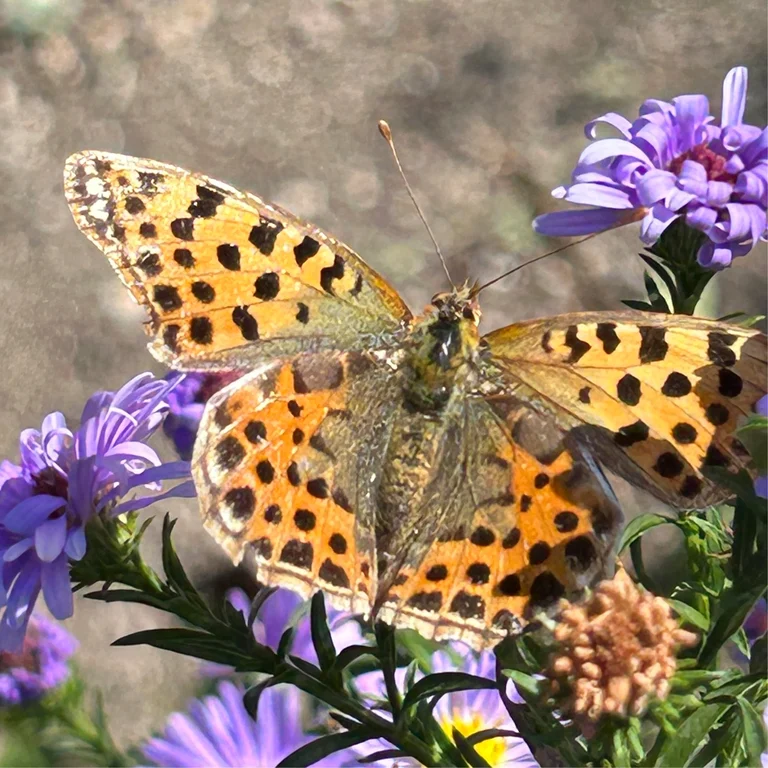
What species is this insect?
Issoria lathonia
